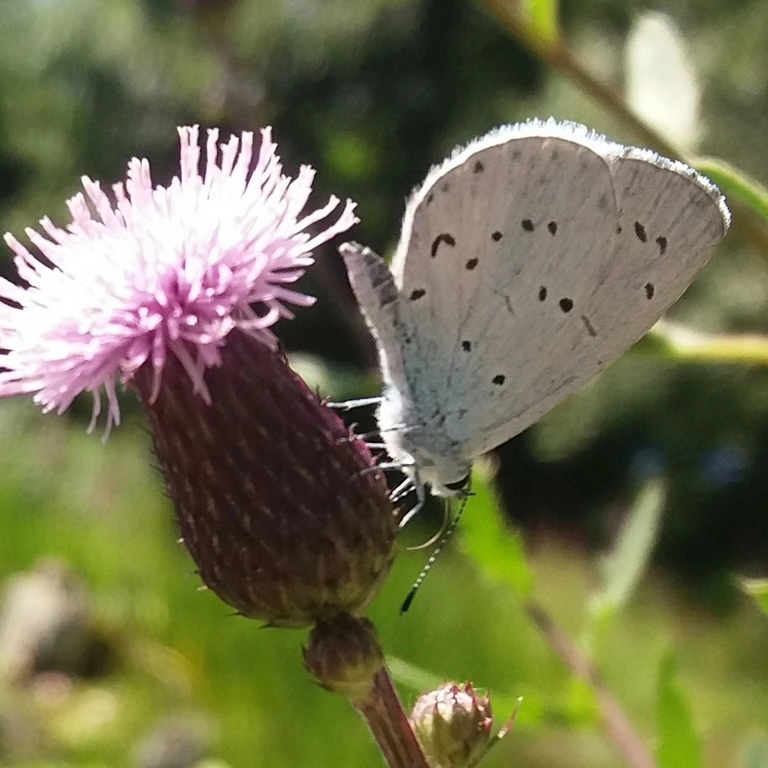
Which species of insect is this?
Celastrina argiolus
